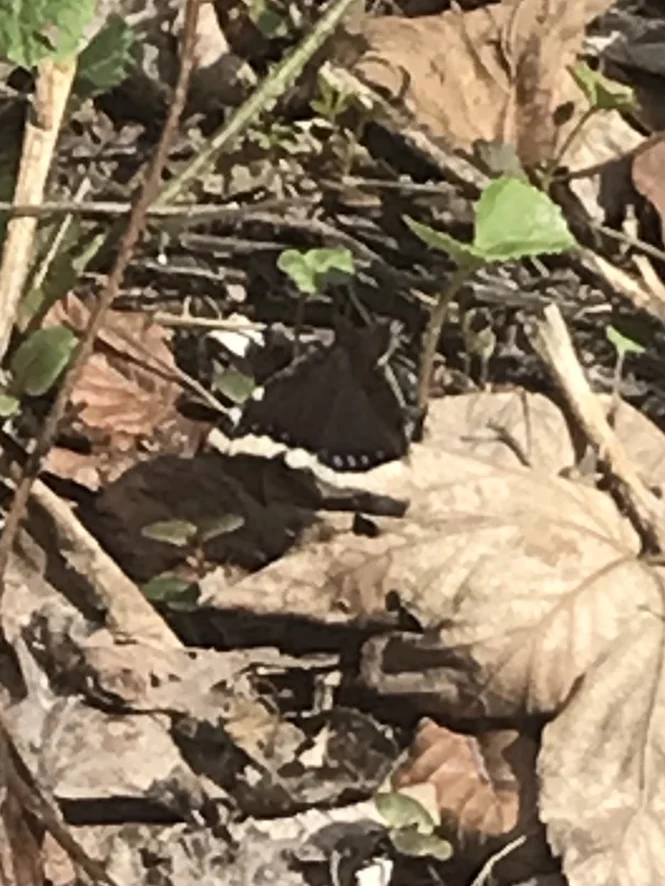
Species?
Nymphalis antiopa
